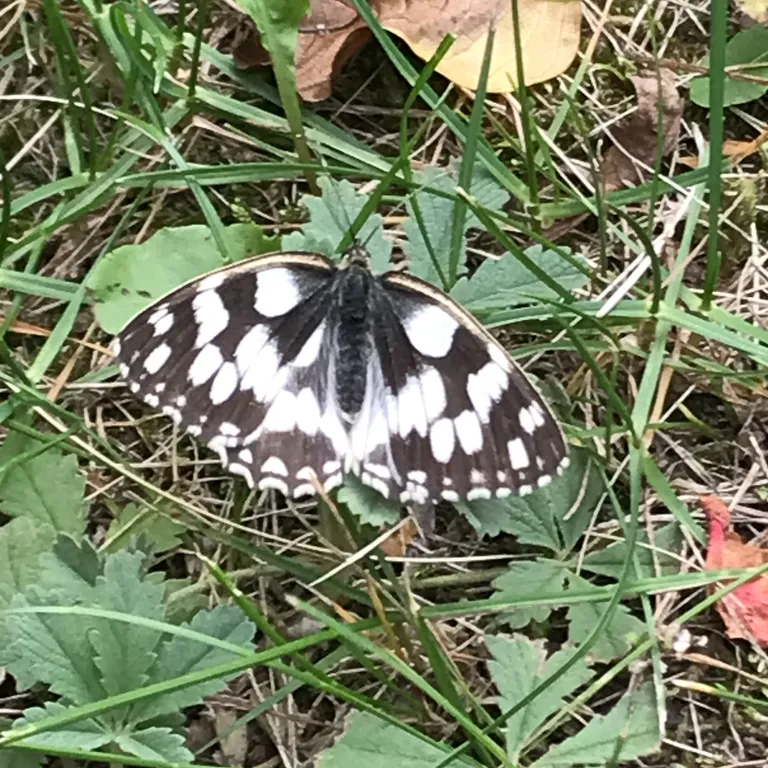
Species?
Melanargia galathea
